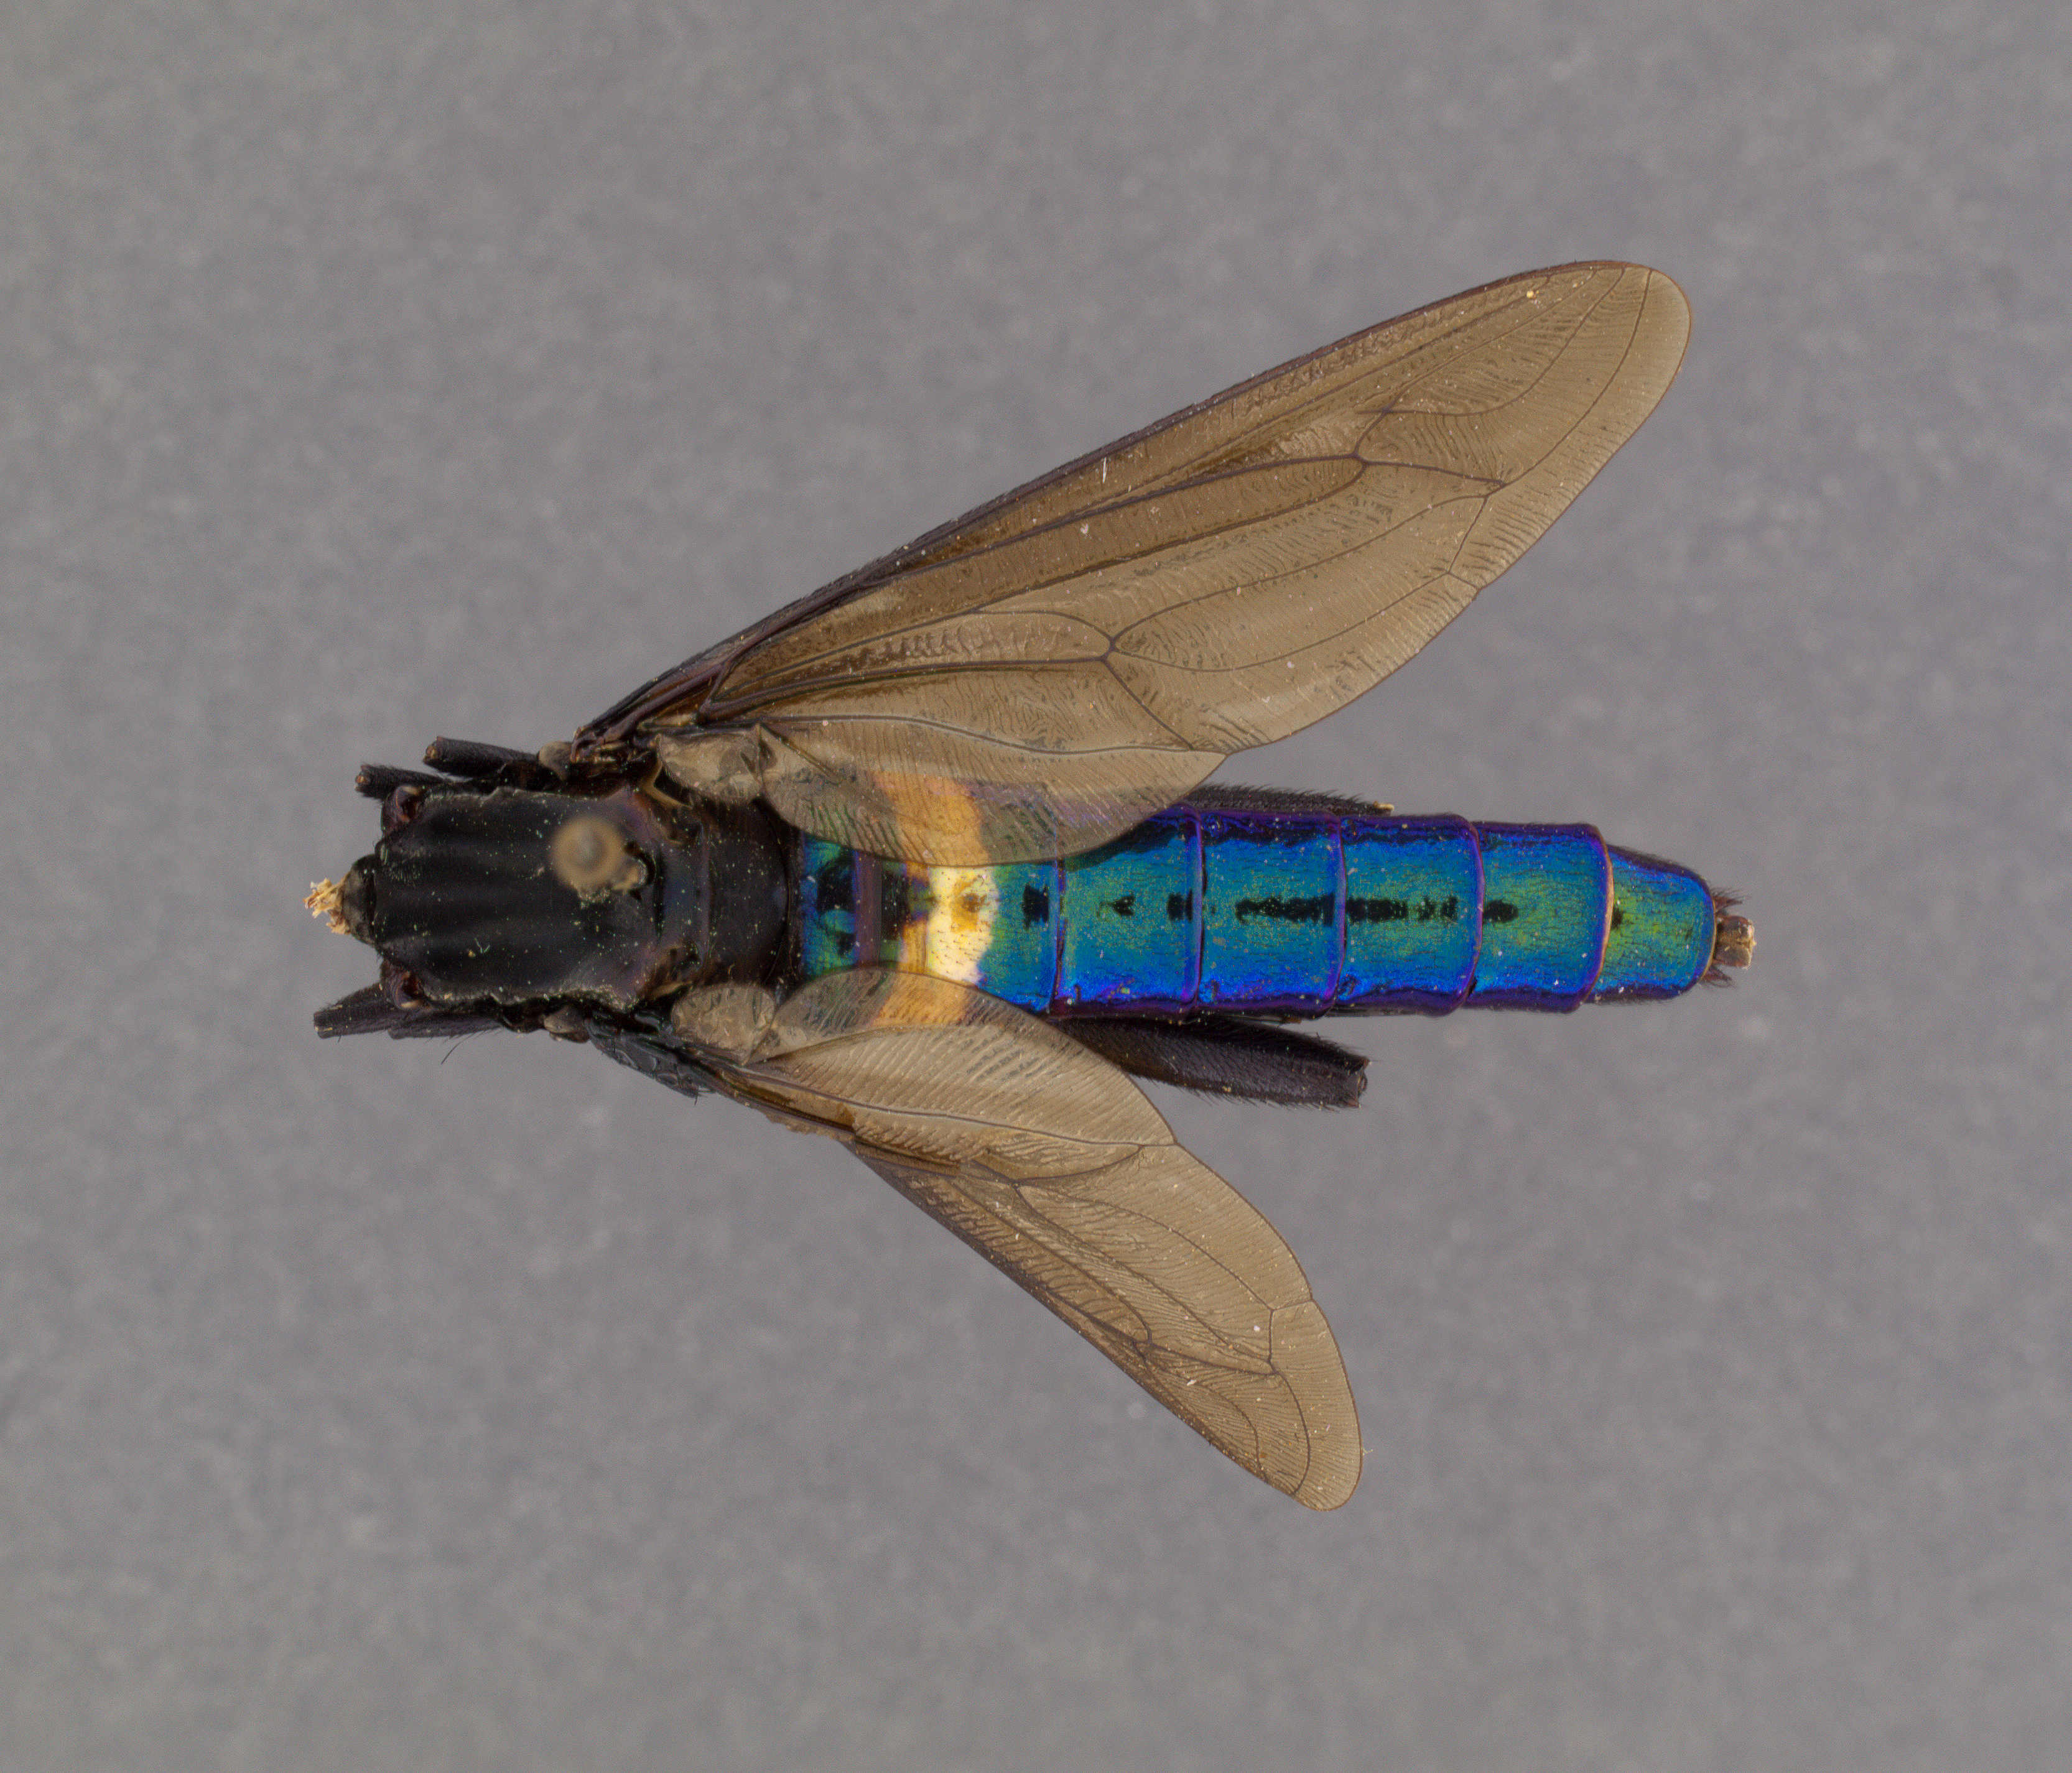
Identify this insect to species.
Messiasia zikani
